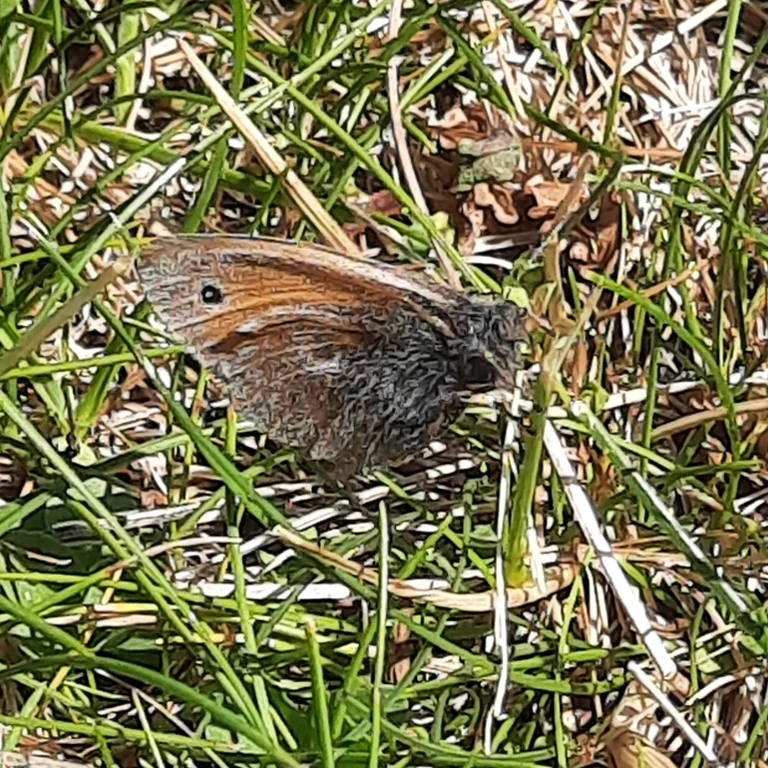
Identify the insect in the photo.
Coenonympha pamphilus
